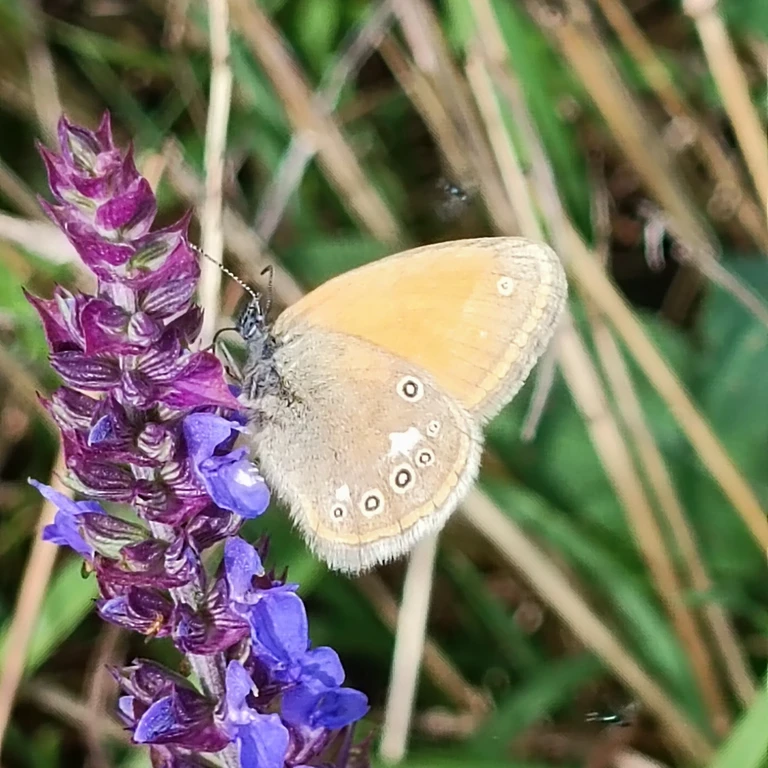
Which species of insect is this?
Coenonympha glycerion (also Coenonympha iphis)
